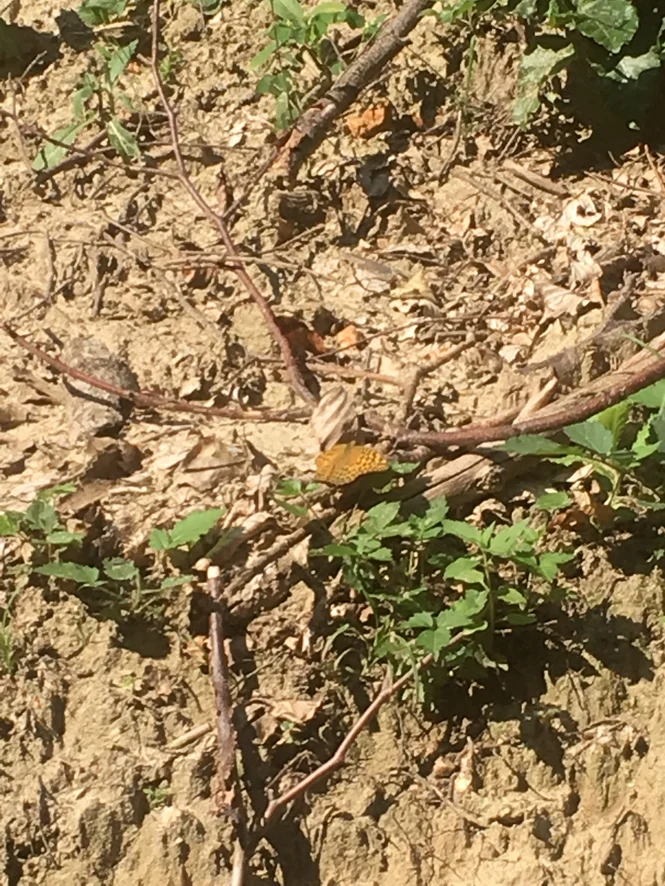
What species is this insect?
Argynnis paphia
